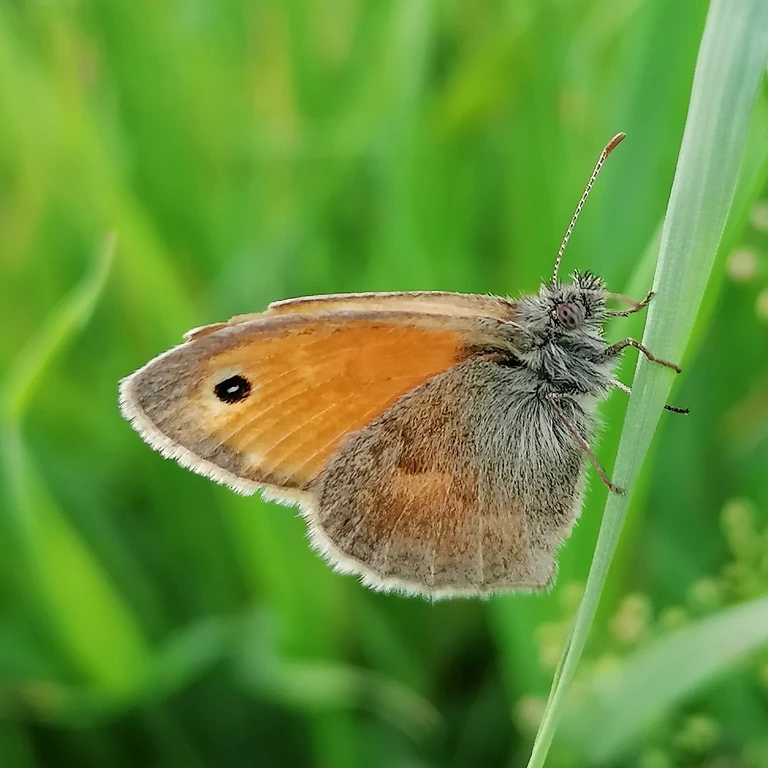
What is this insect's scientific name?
Coenonympha pamphilus
